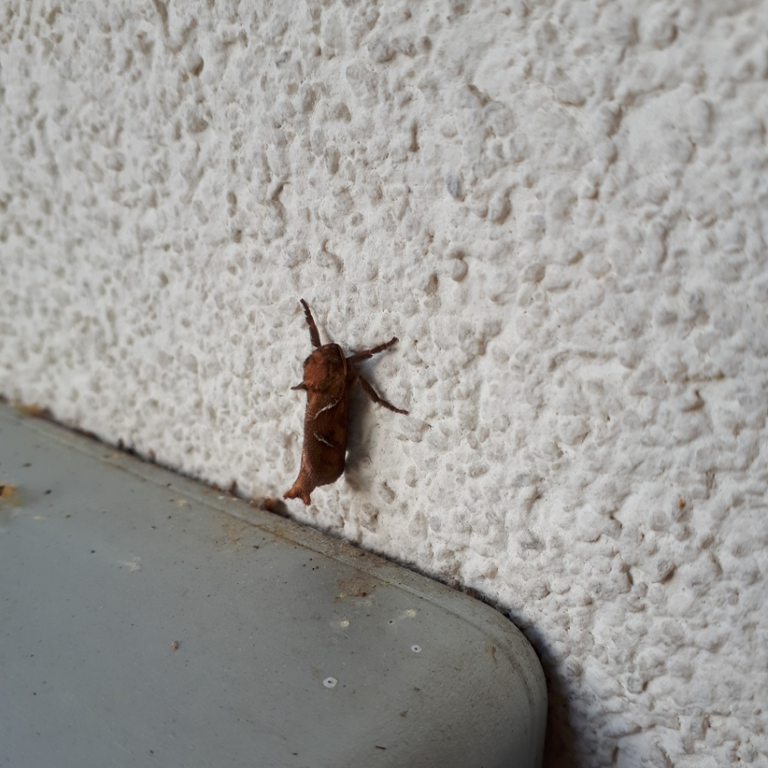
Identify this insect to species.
Triodia sylvina
